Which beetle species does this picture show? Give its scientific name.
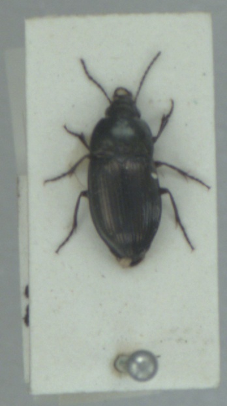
Amara lunicollis
